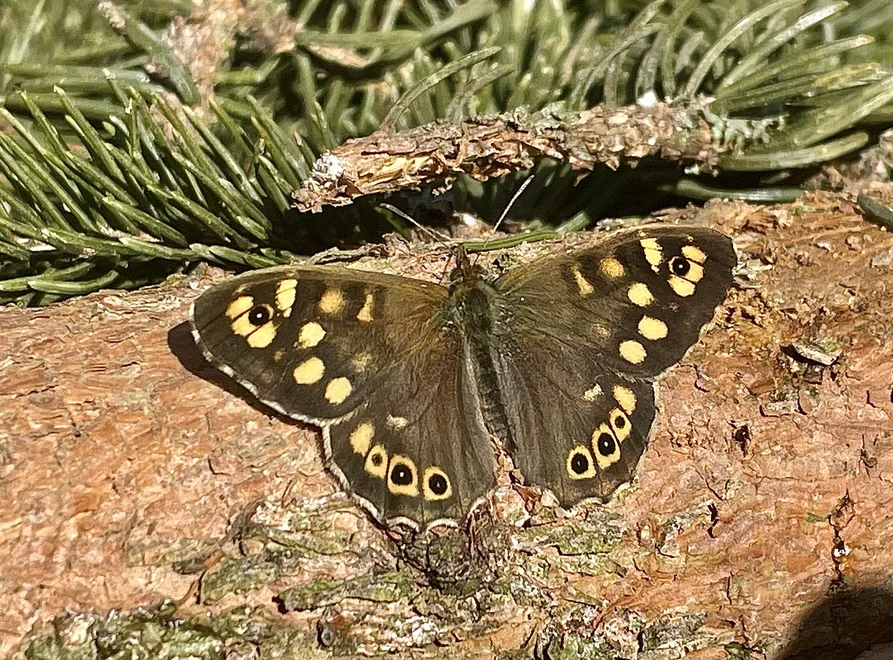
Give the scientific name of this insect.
Pararge aegeria
